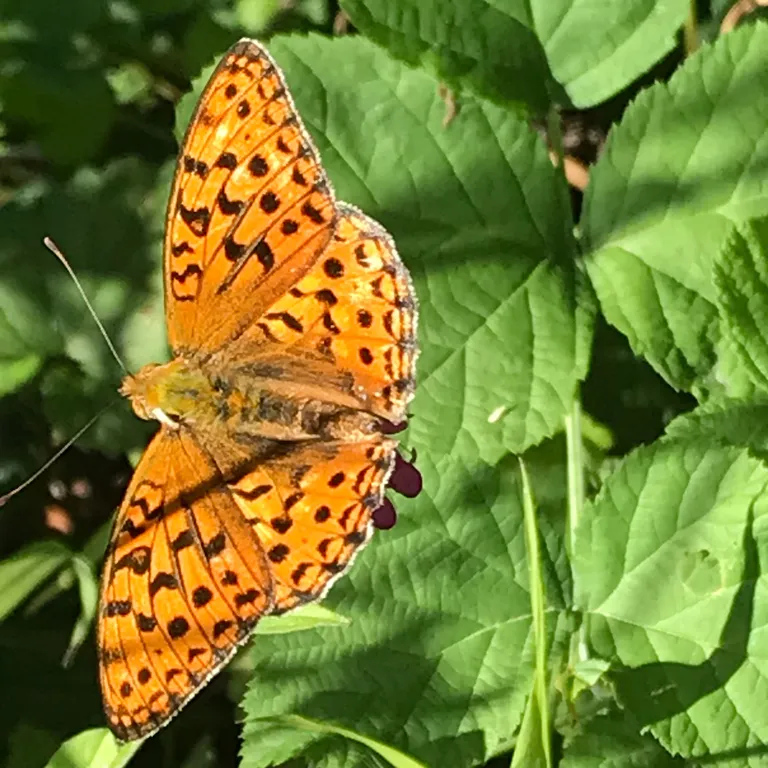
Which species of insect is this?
Fabriciana adippe
